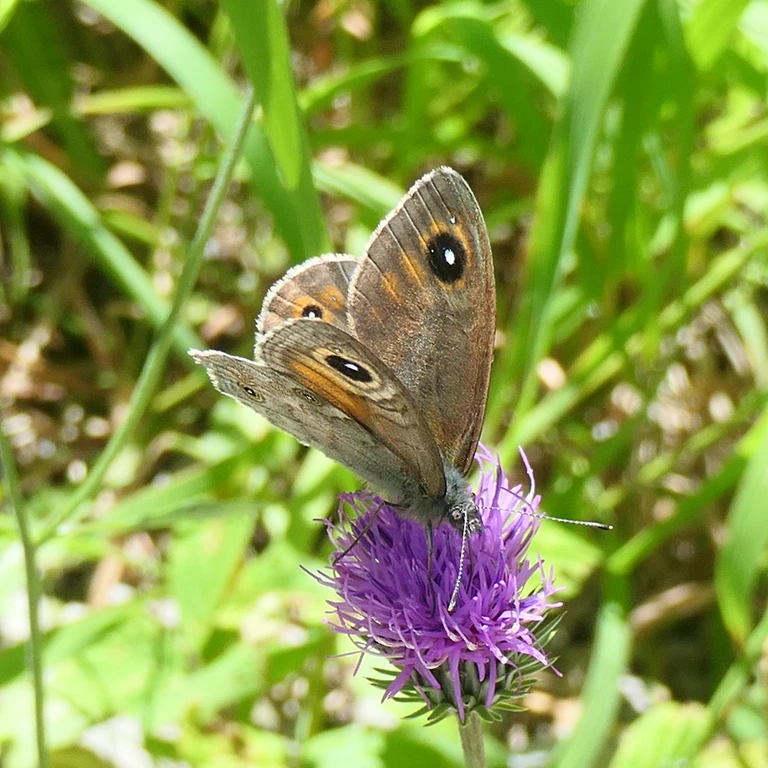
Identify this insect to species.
Lasiommata maera (also Pararge maera)
